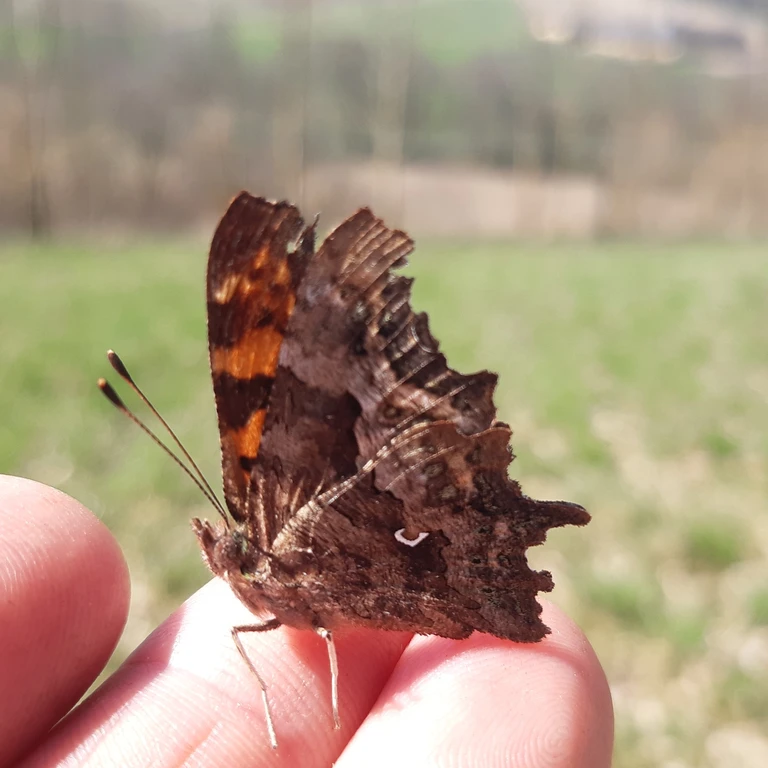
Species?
Polygonia c-album
